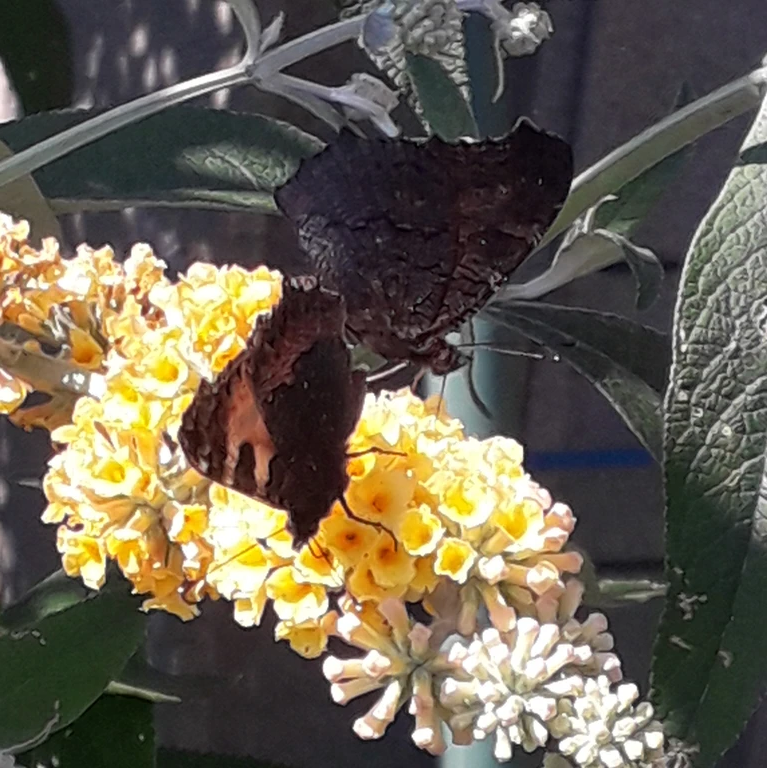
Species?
Aglais urticae
